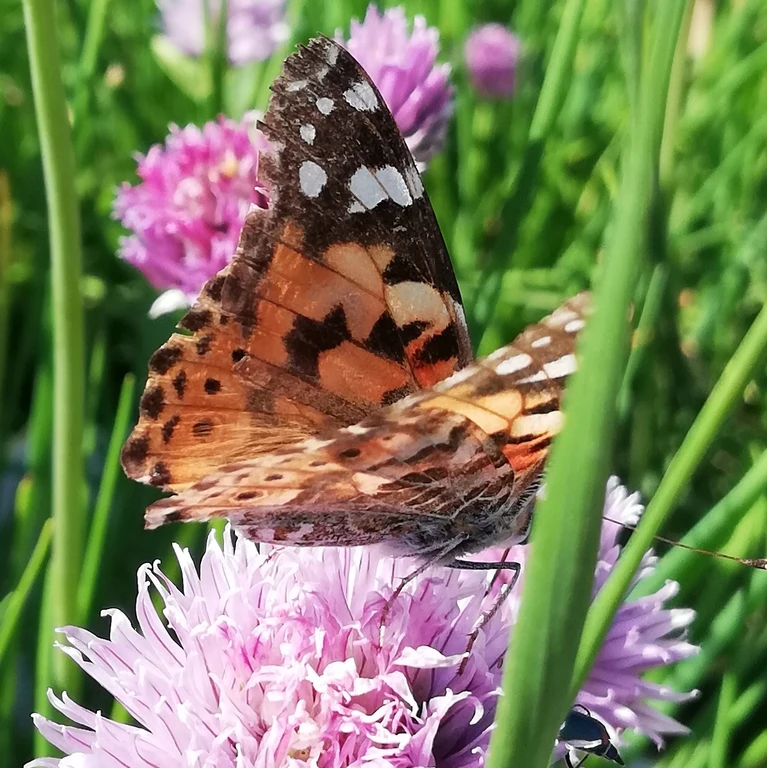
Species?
Vanessa cardui
